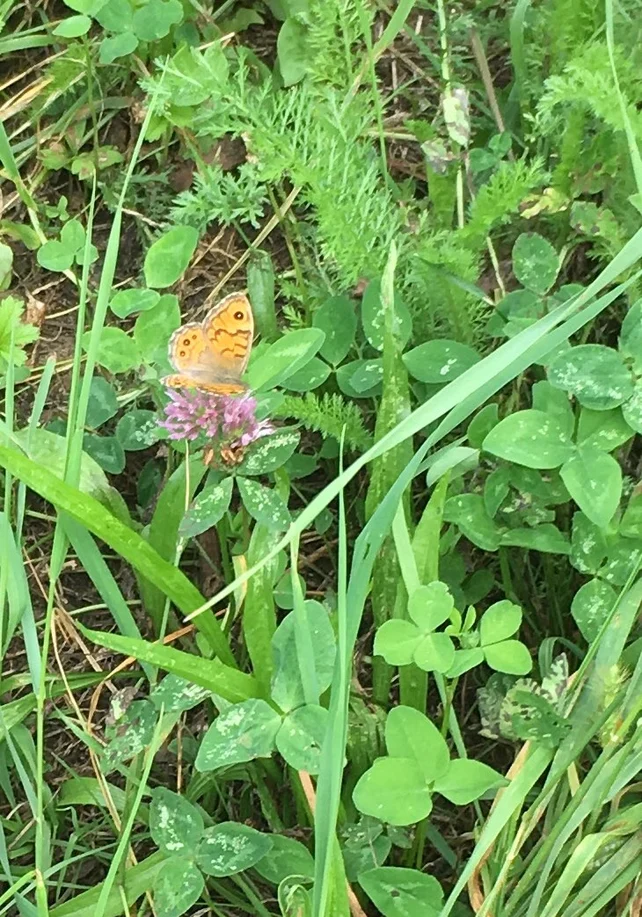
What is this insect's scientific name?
Lasiommata megera (also Pararge megera)
